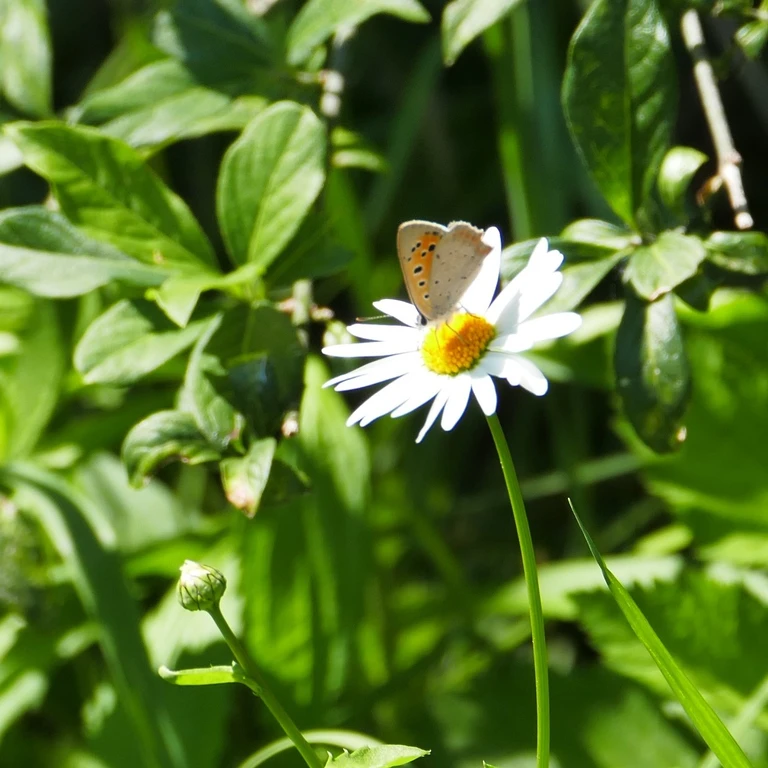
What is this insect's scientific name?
Lycaena phlaeas
